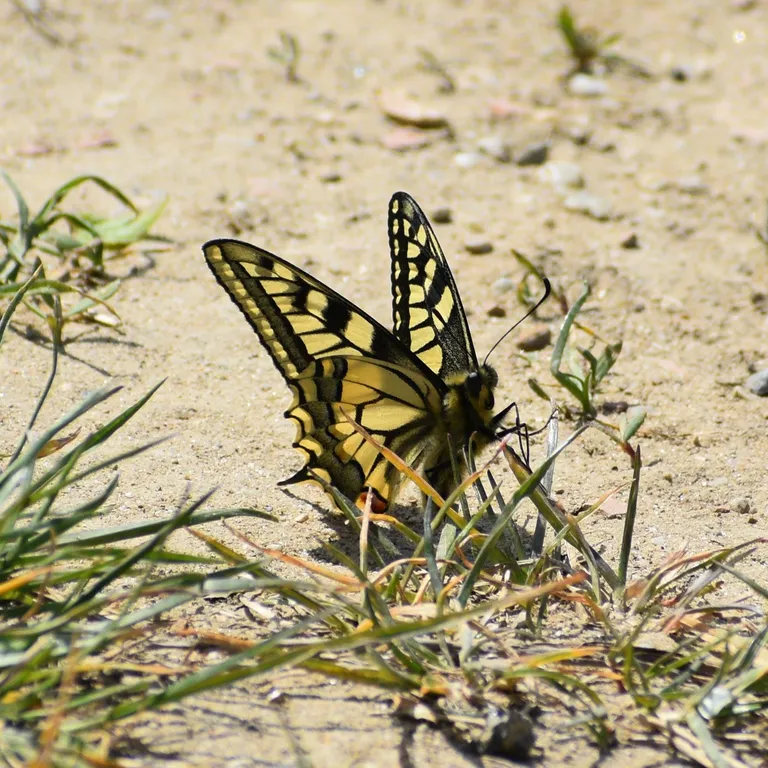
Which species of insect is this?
Papilio machaon
